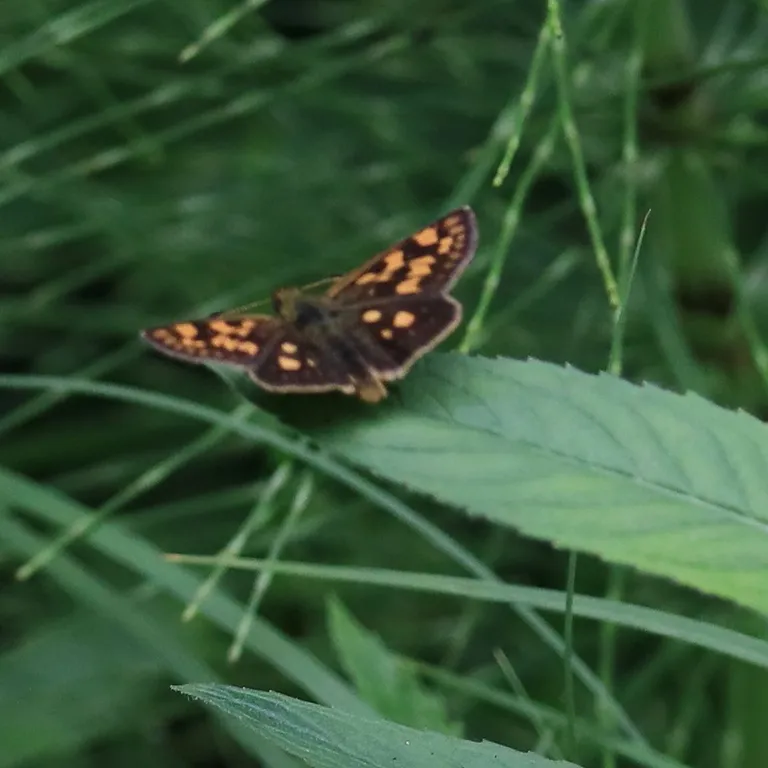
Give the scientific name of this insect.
Carterocephalus palaemon
